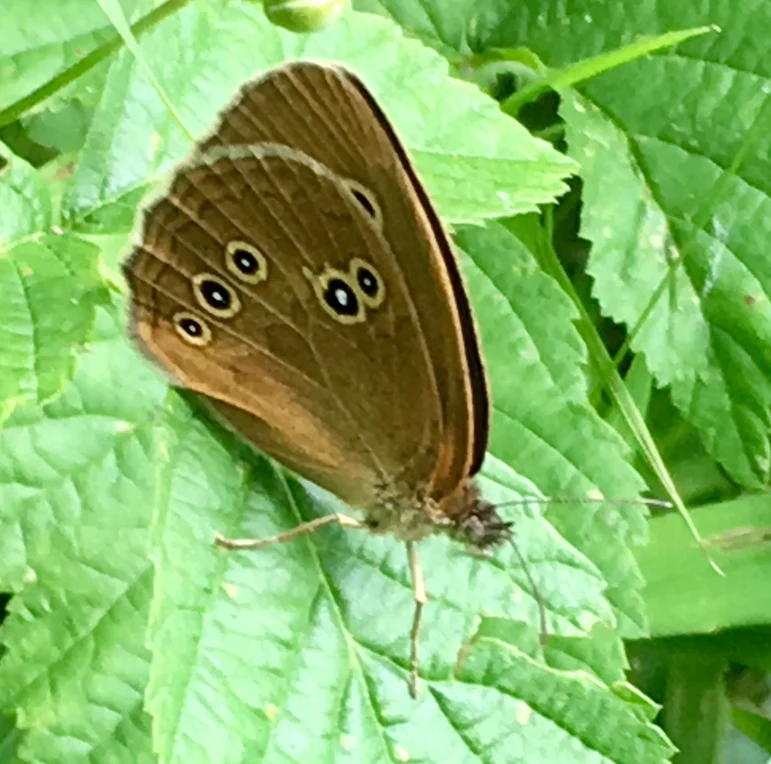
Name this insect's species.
Aphantopus hyperantus
